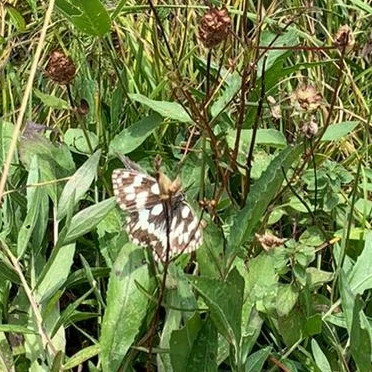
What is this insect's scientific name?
Melanargia galathea
